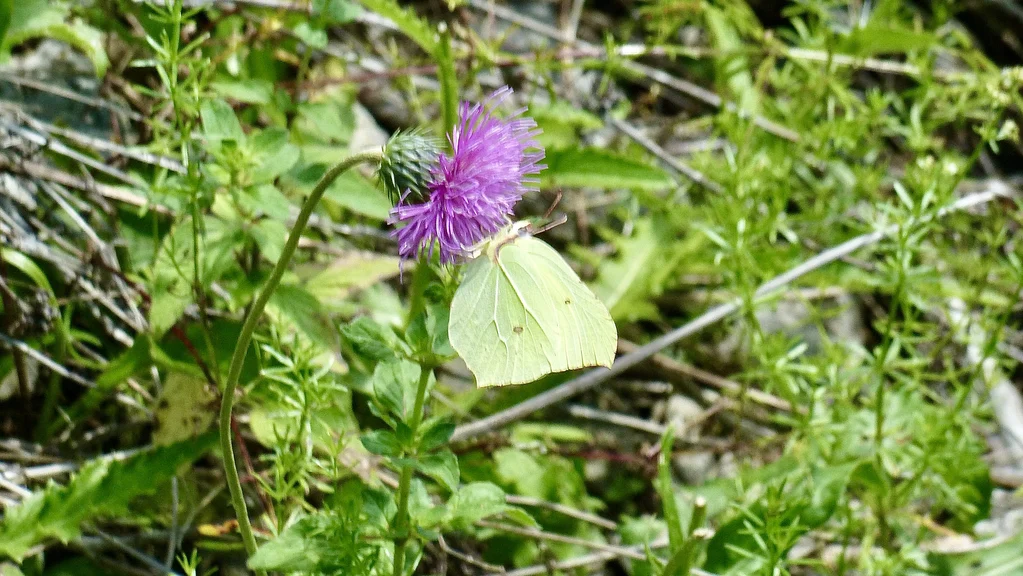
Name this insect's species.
Gonepteryx rhamni
